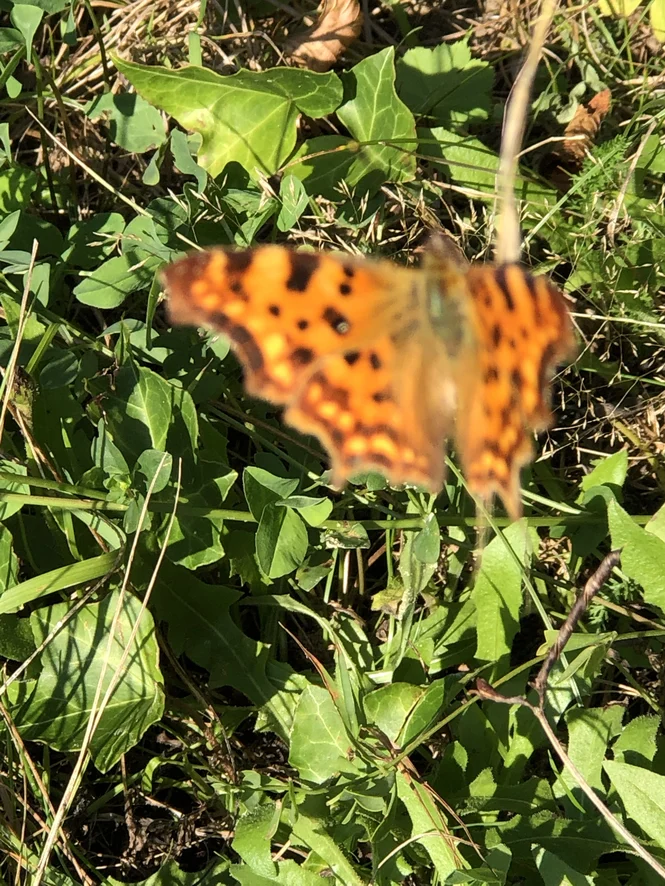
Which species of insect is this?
Polygonia c-album
